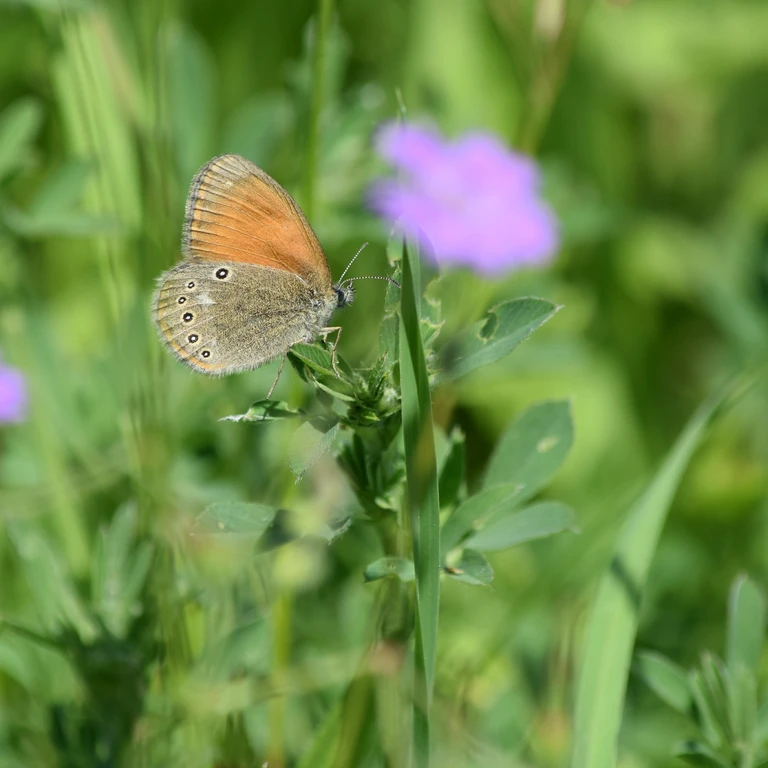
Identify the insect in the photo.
Coenonympha glycerion (also Coenonympha iphis)
